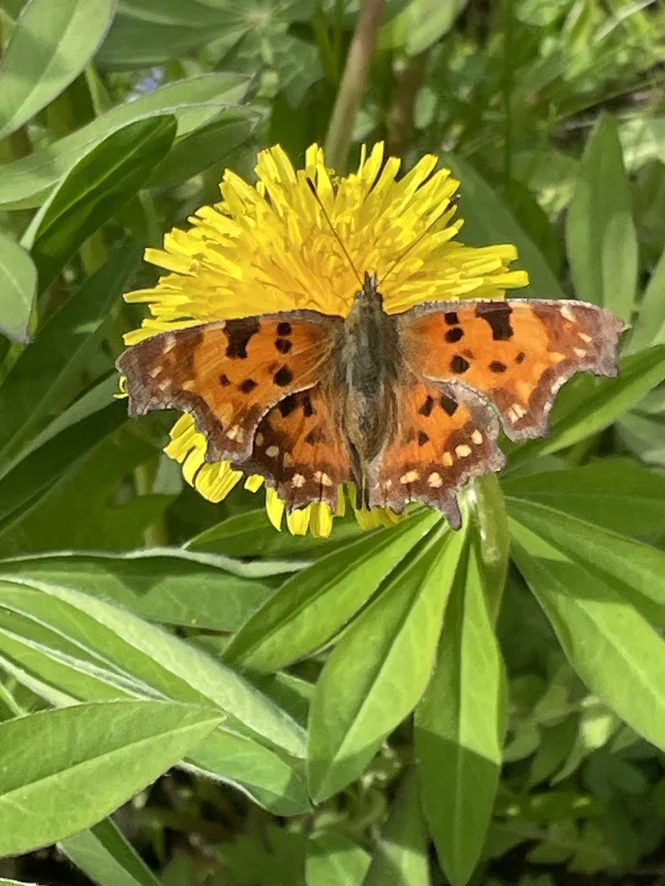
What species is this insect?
Polygonia c-album
